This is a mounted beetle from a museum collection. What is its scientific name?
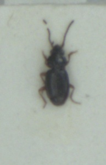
Bembidion mannerheimii
